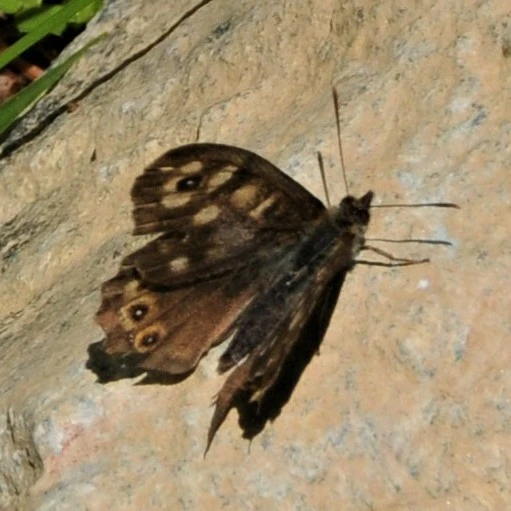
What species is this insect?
Pararge aegeria
